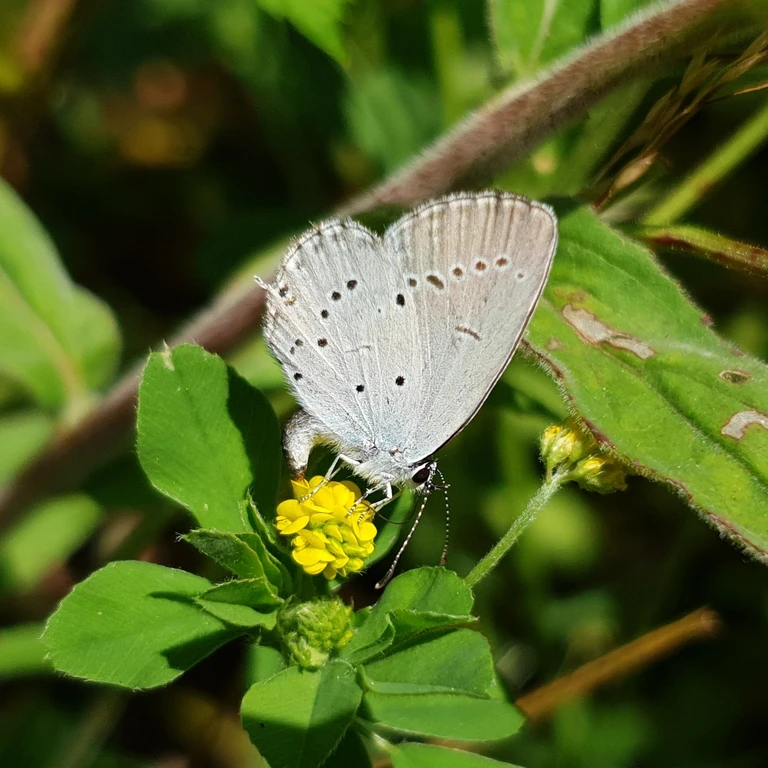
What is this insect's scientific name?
Cupido decolorata (also Elkalyce decolorata)
